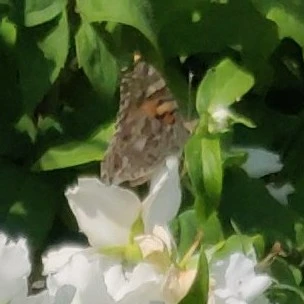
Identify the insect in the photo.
Vanessa cardui
